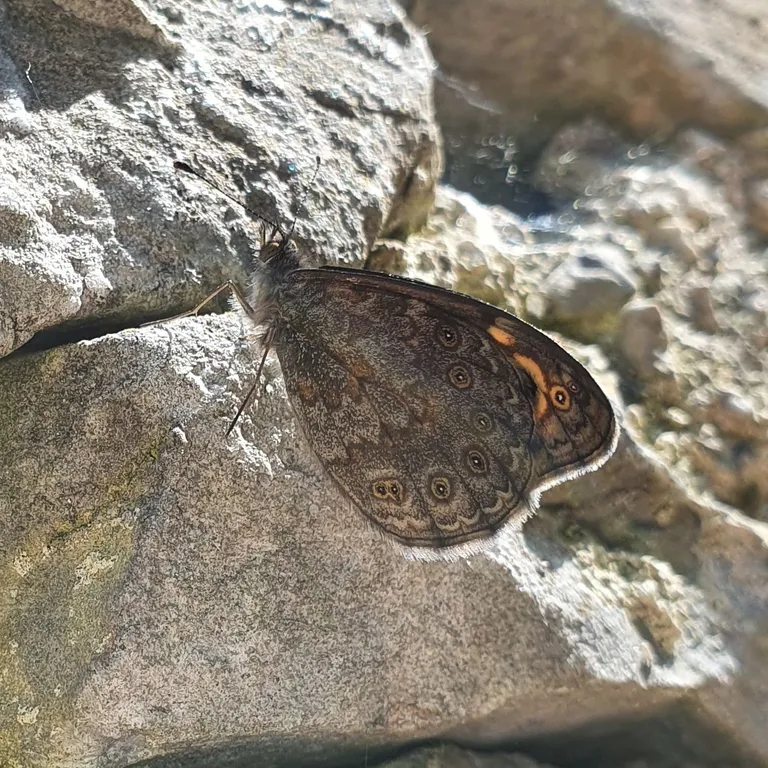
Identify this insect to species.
Lasiommata megera (also Pararge megera)
